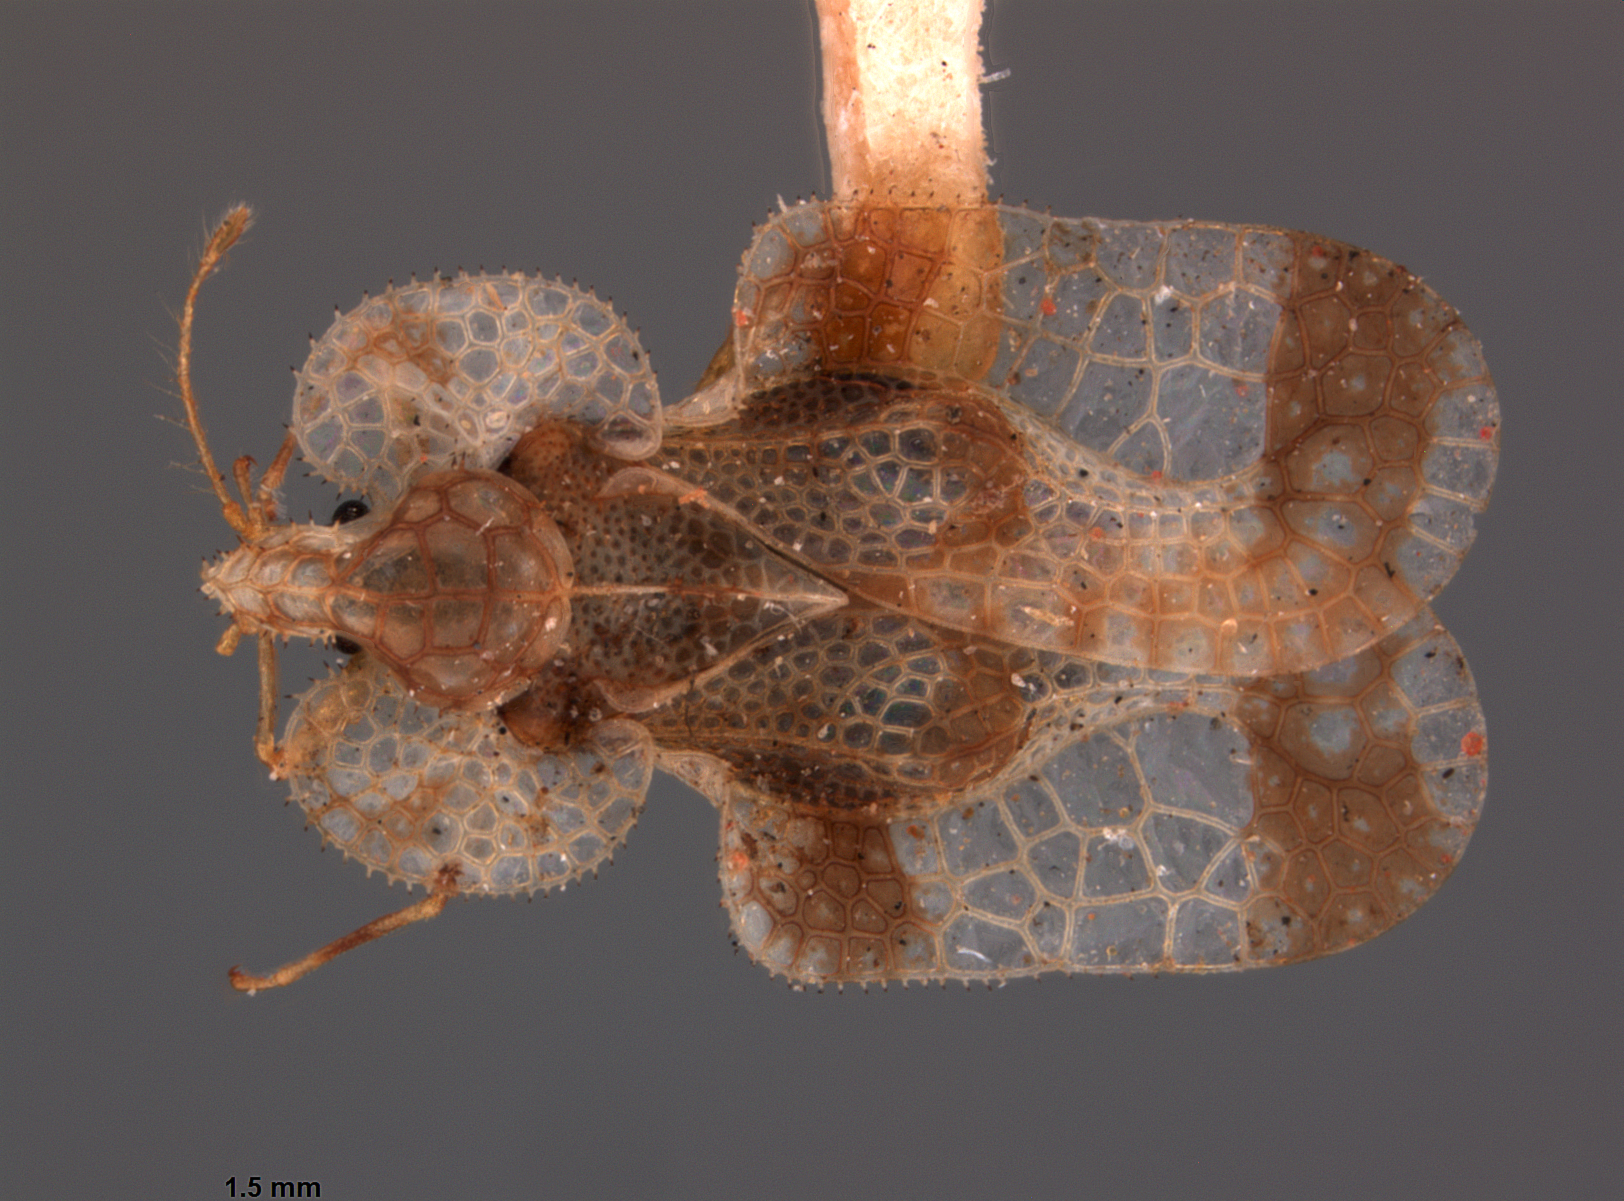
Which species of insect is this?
Corythuca coloradensis
